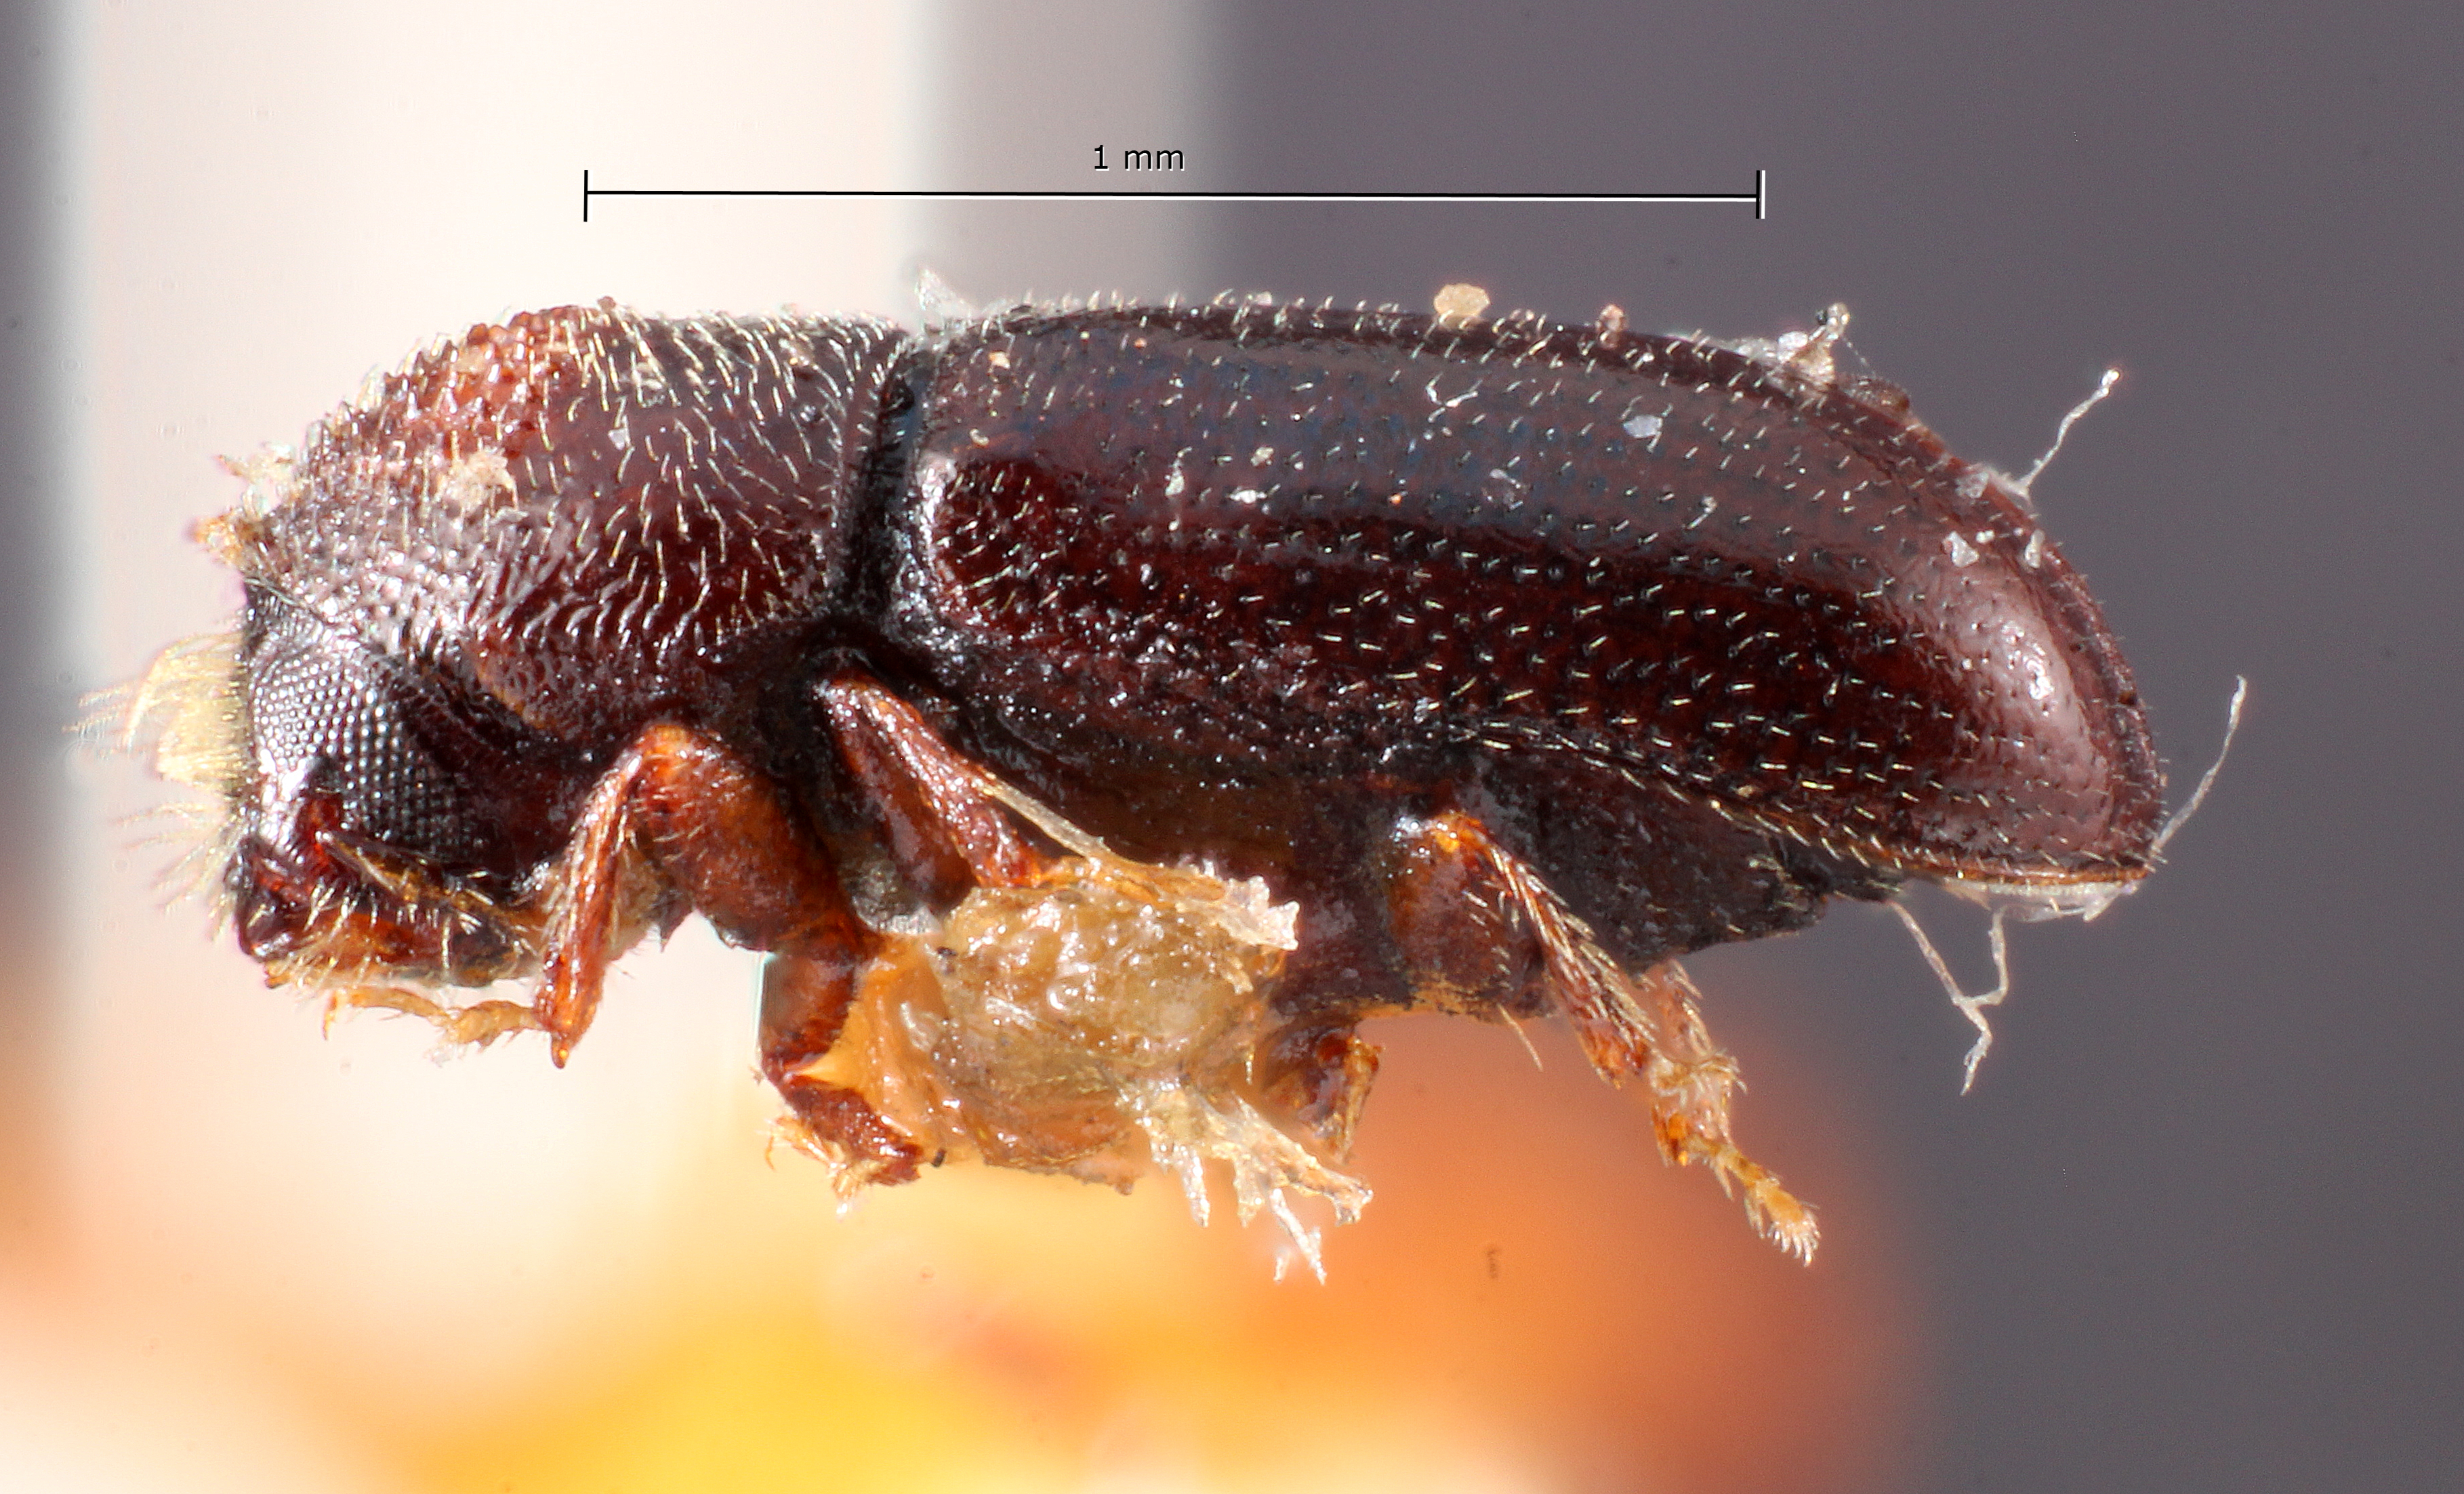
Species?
Pityophthorus demissus
